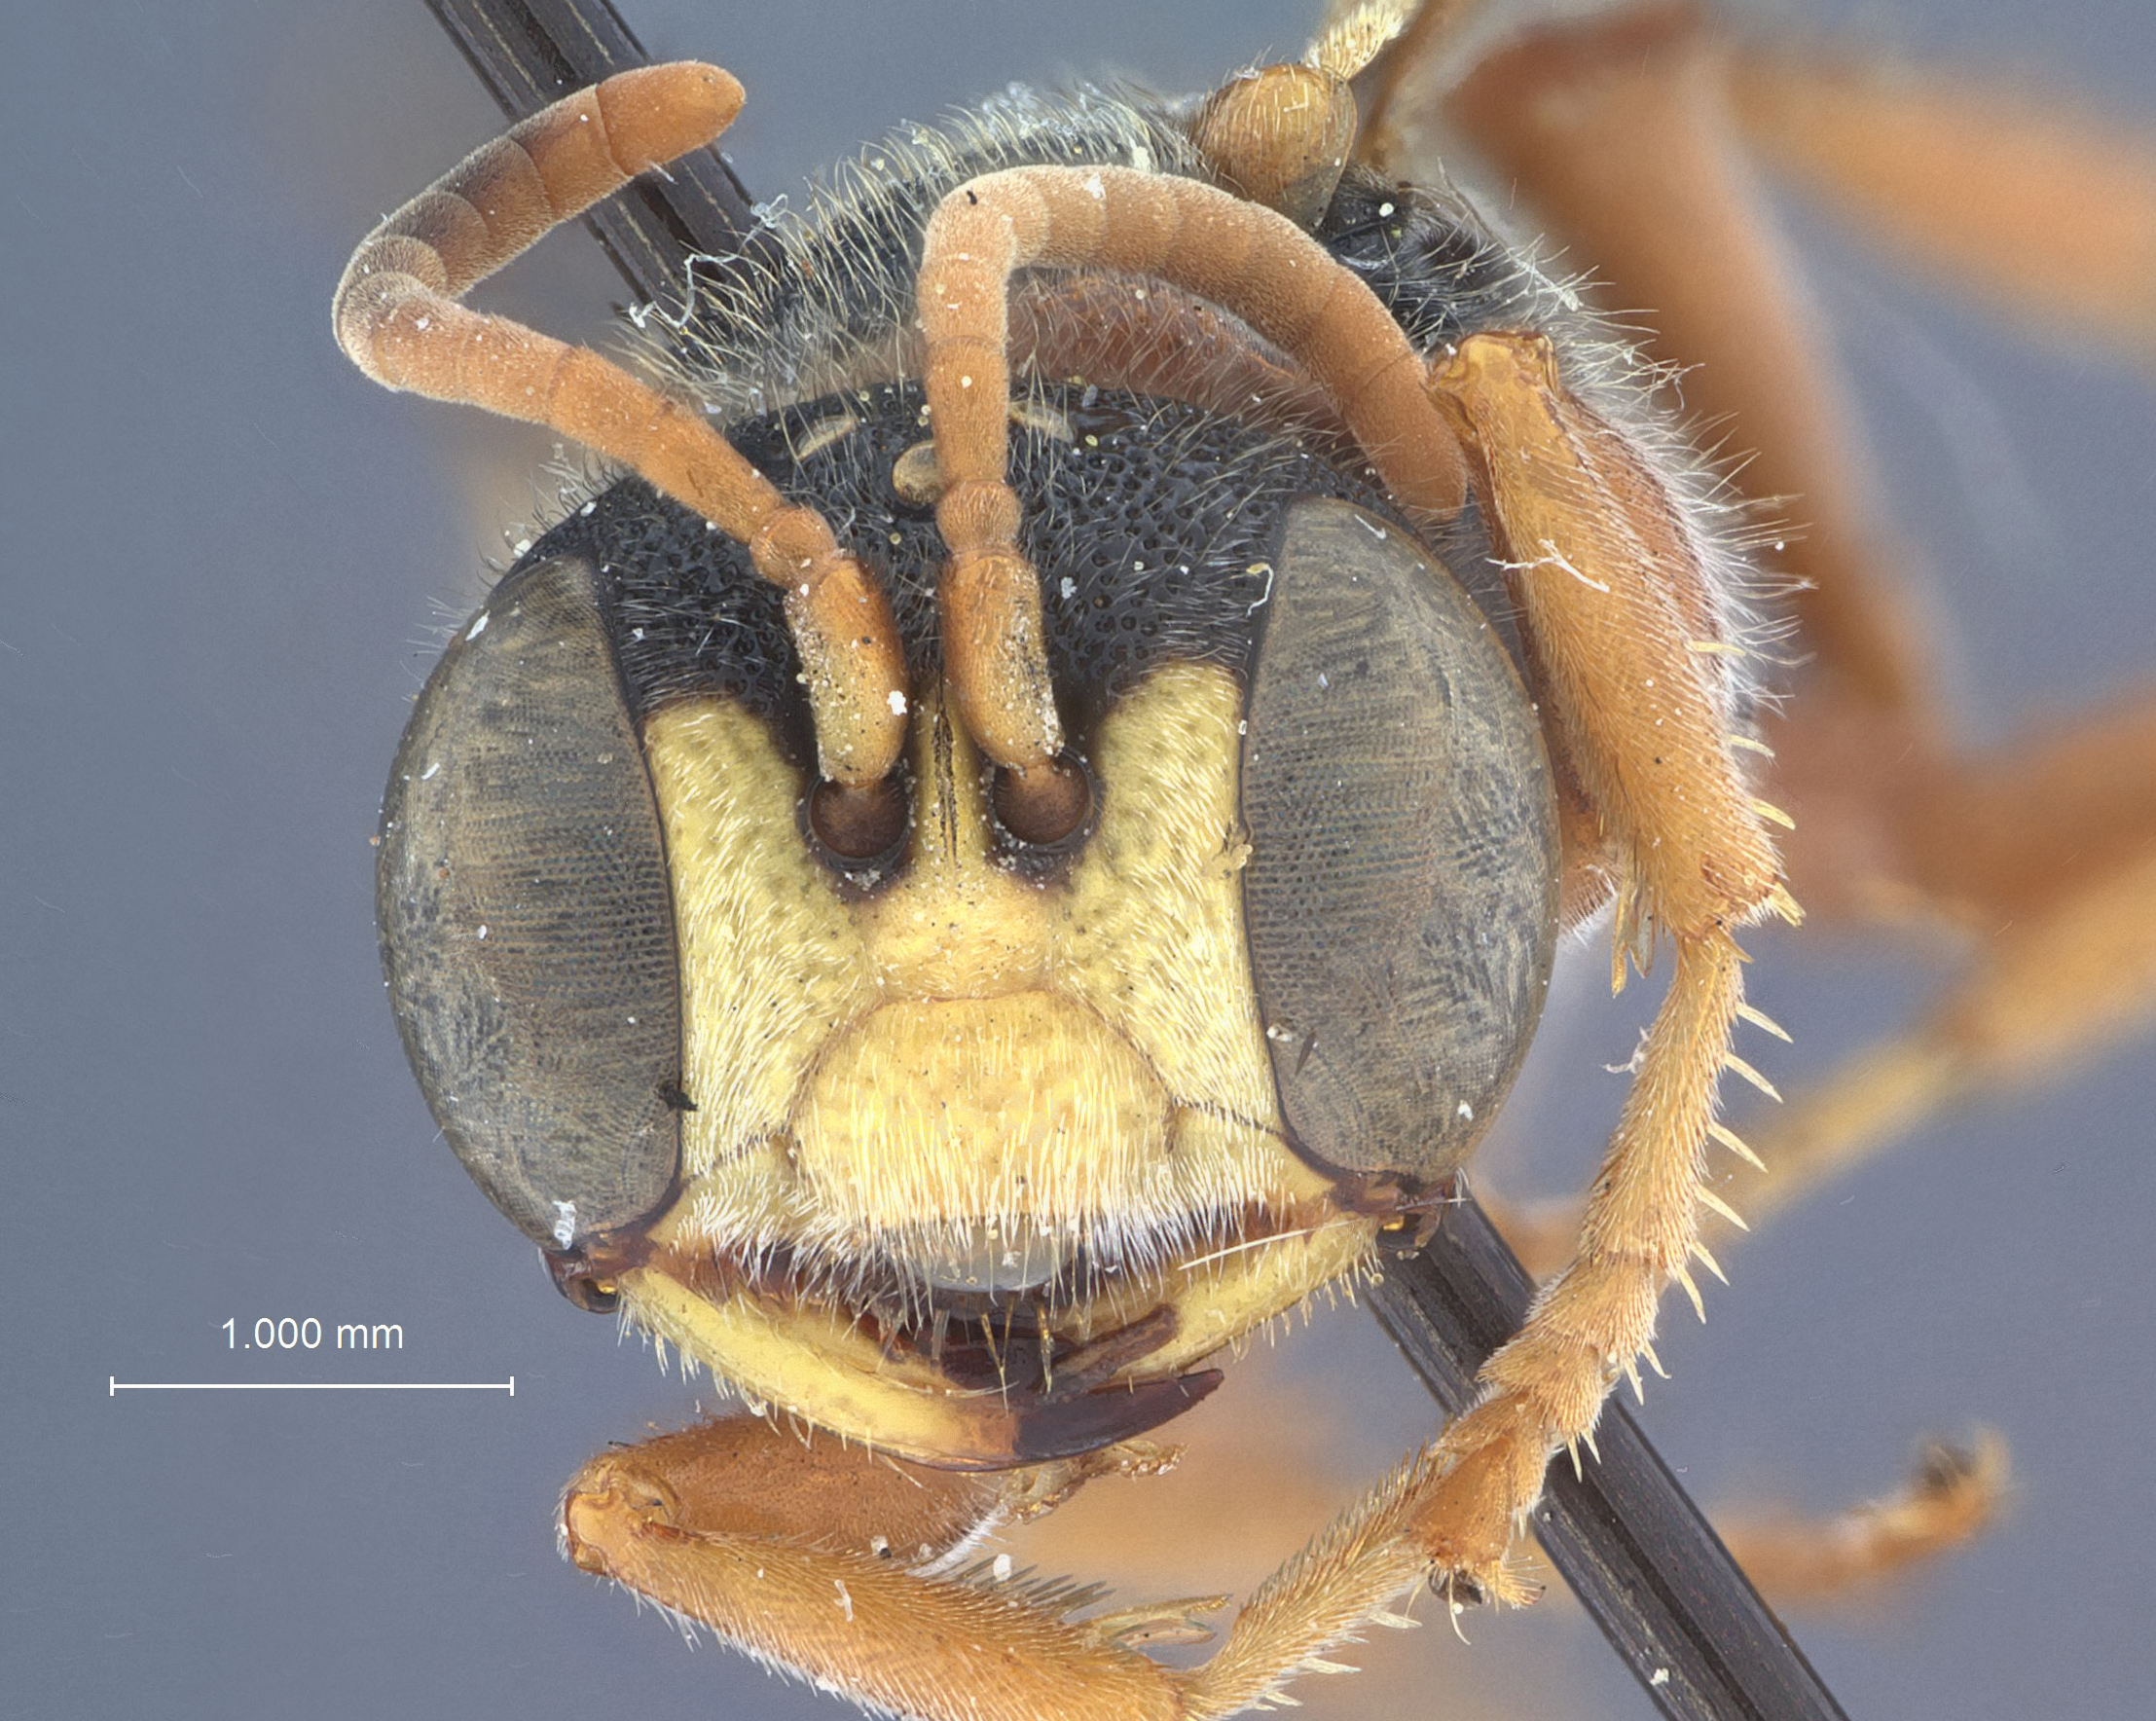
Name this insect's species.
Cerceris robertsonii
